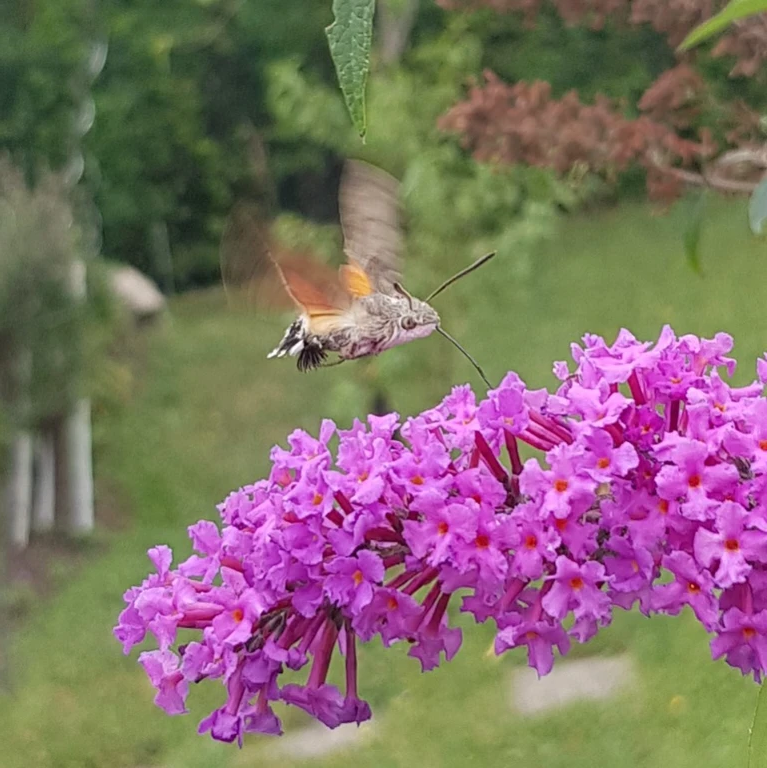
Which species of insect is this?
Macroglossum stellatarum
